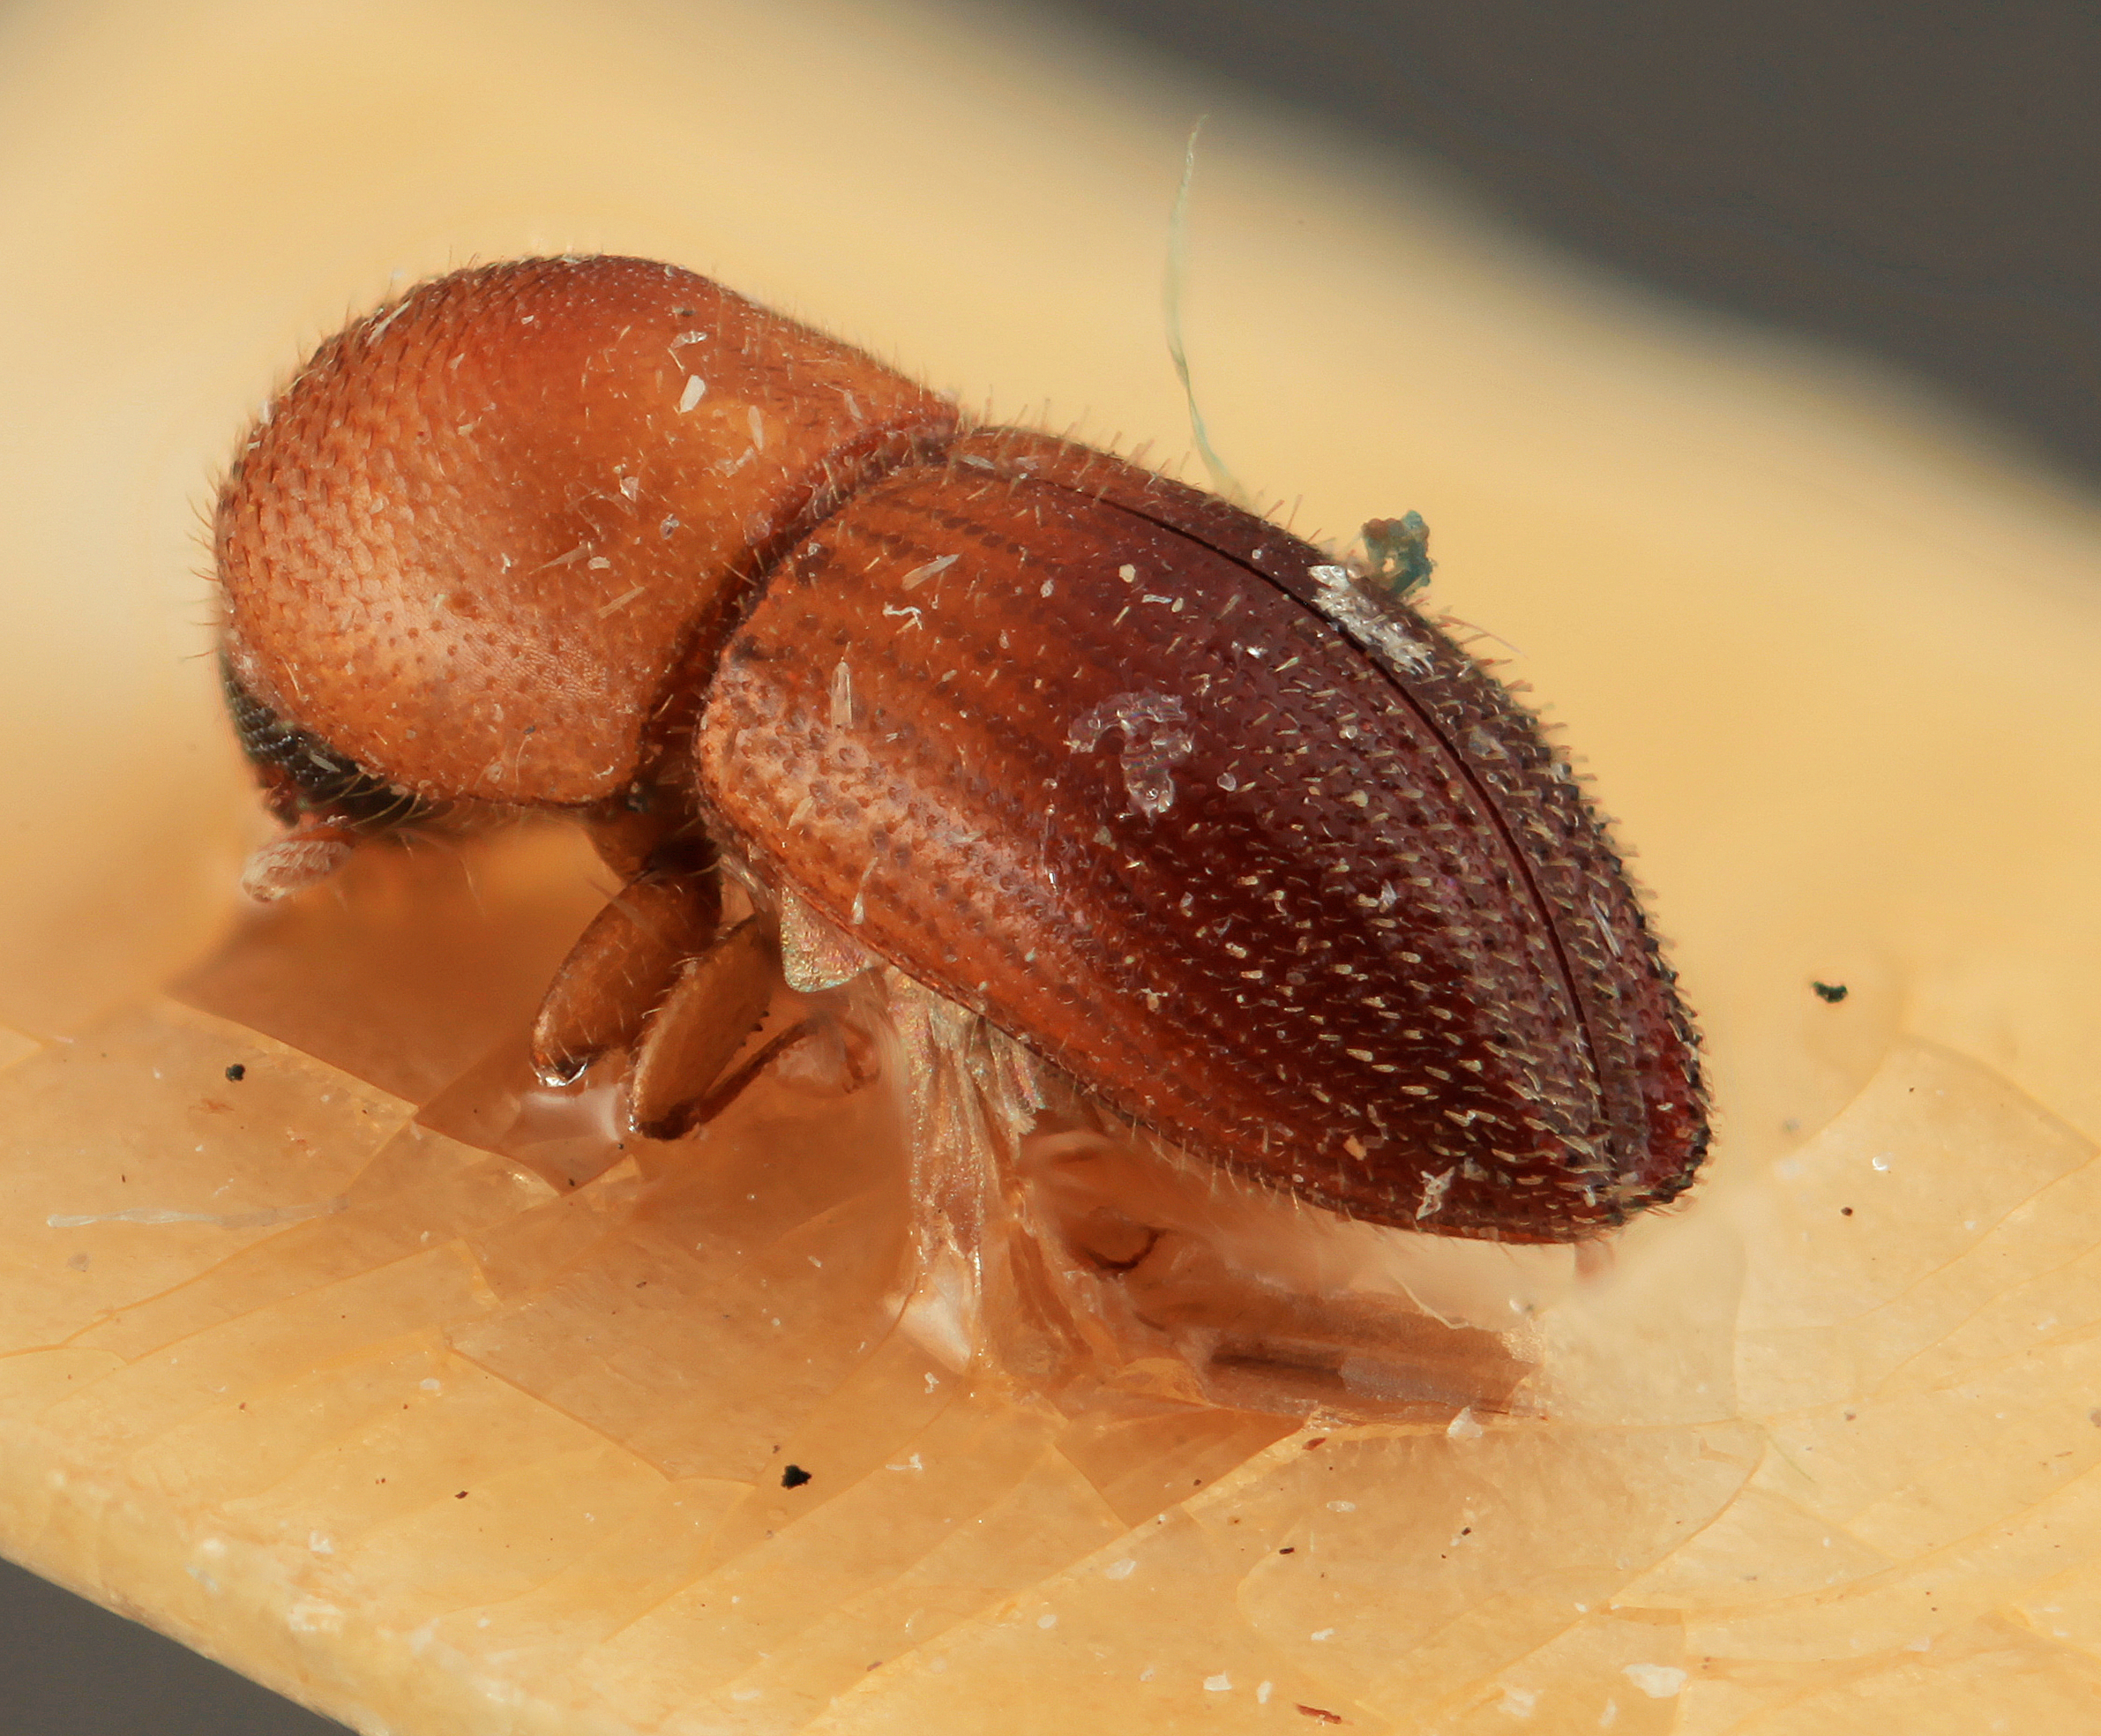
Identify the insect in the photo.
Coptoborus schulzi
